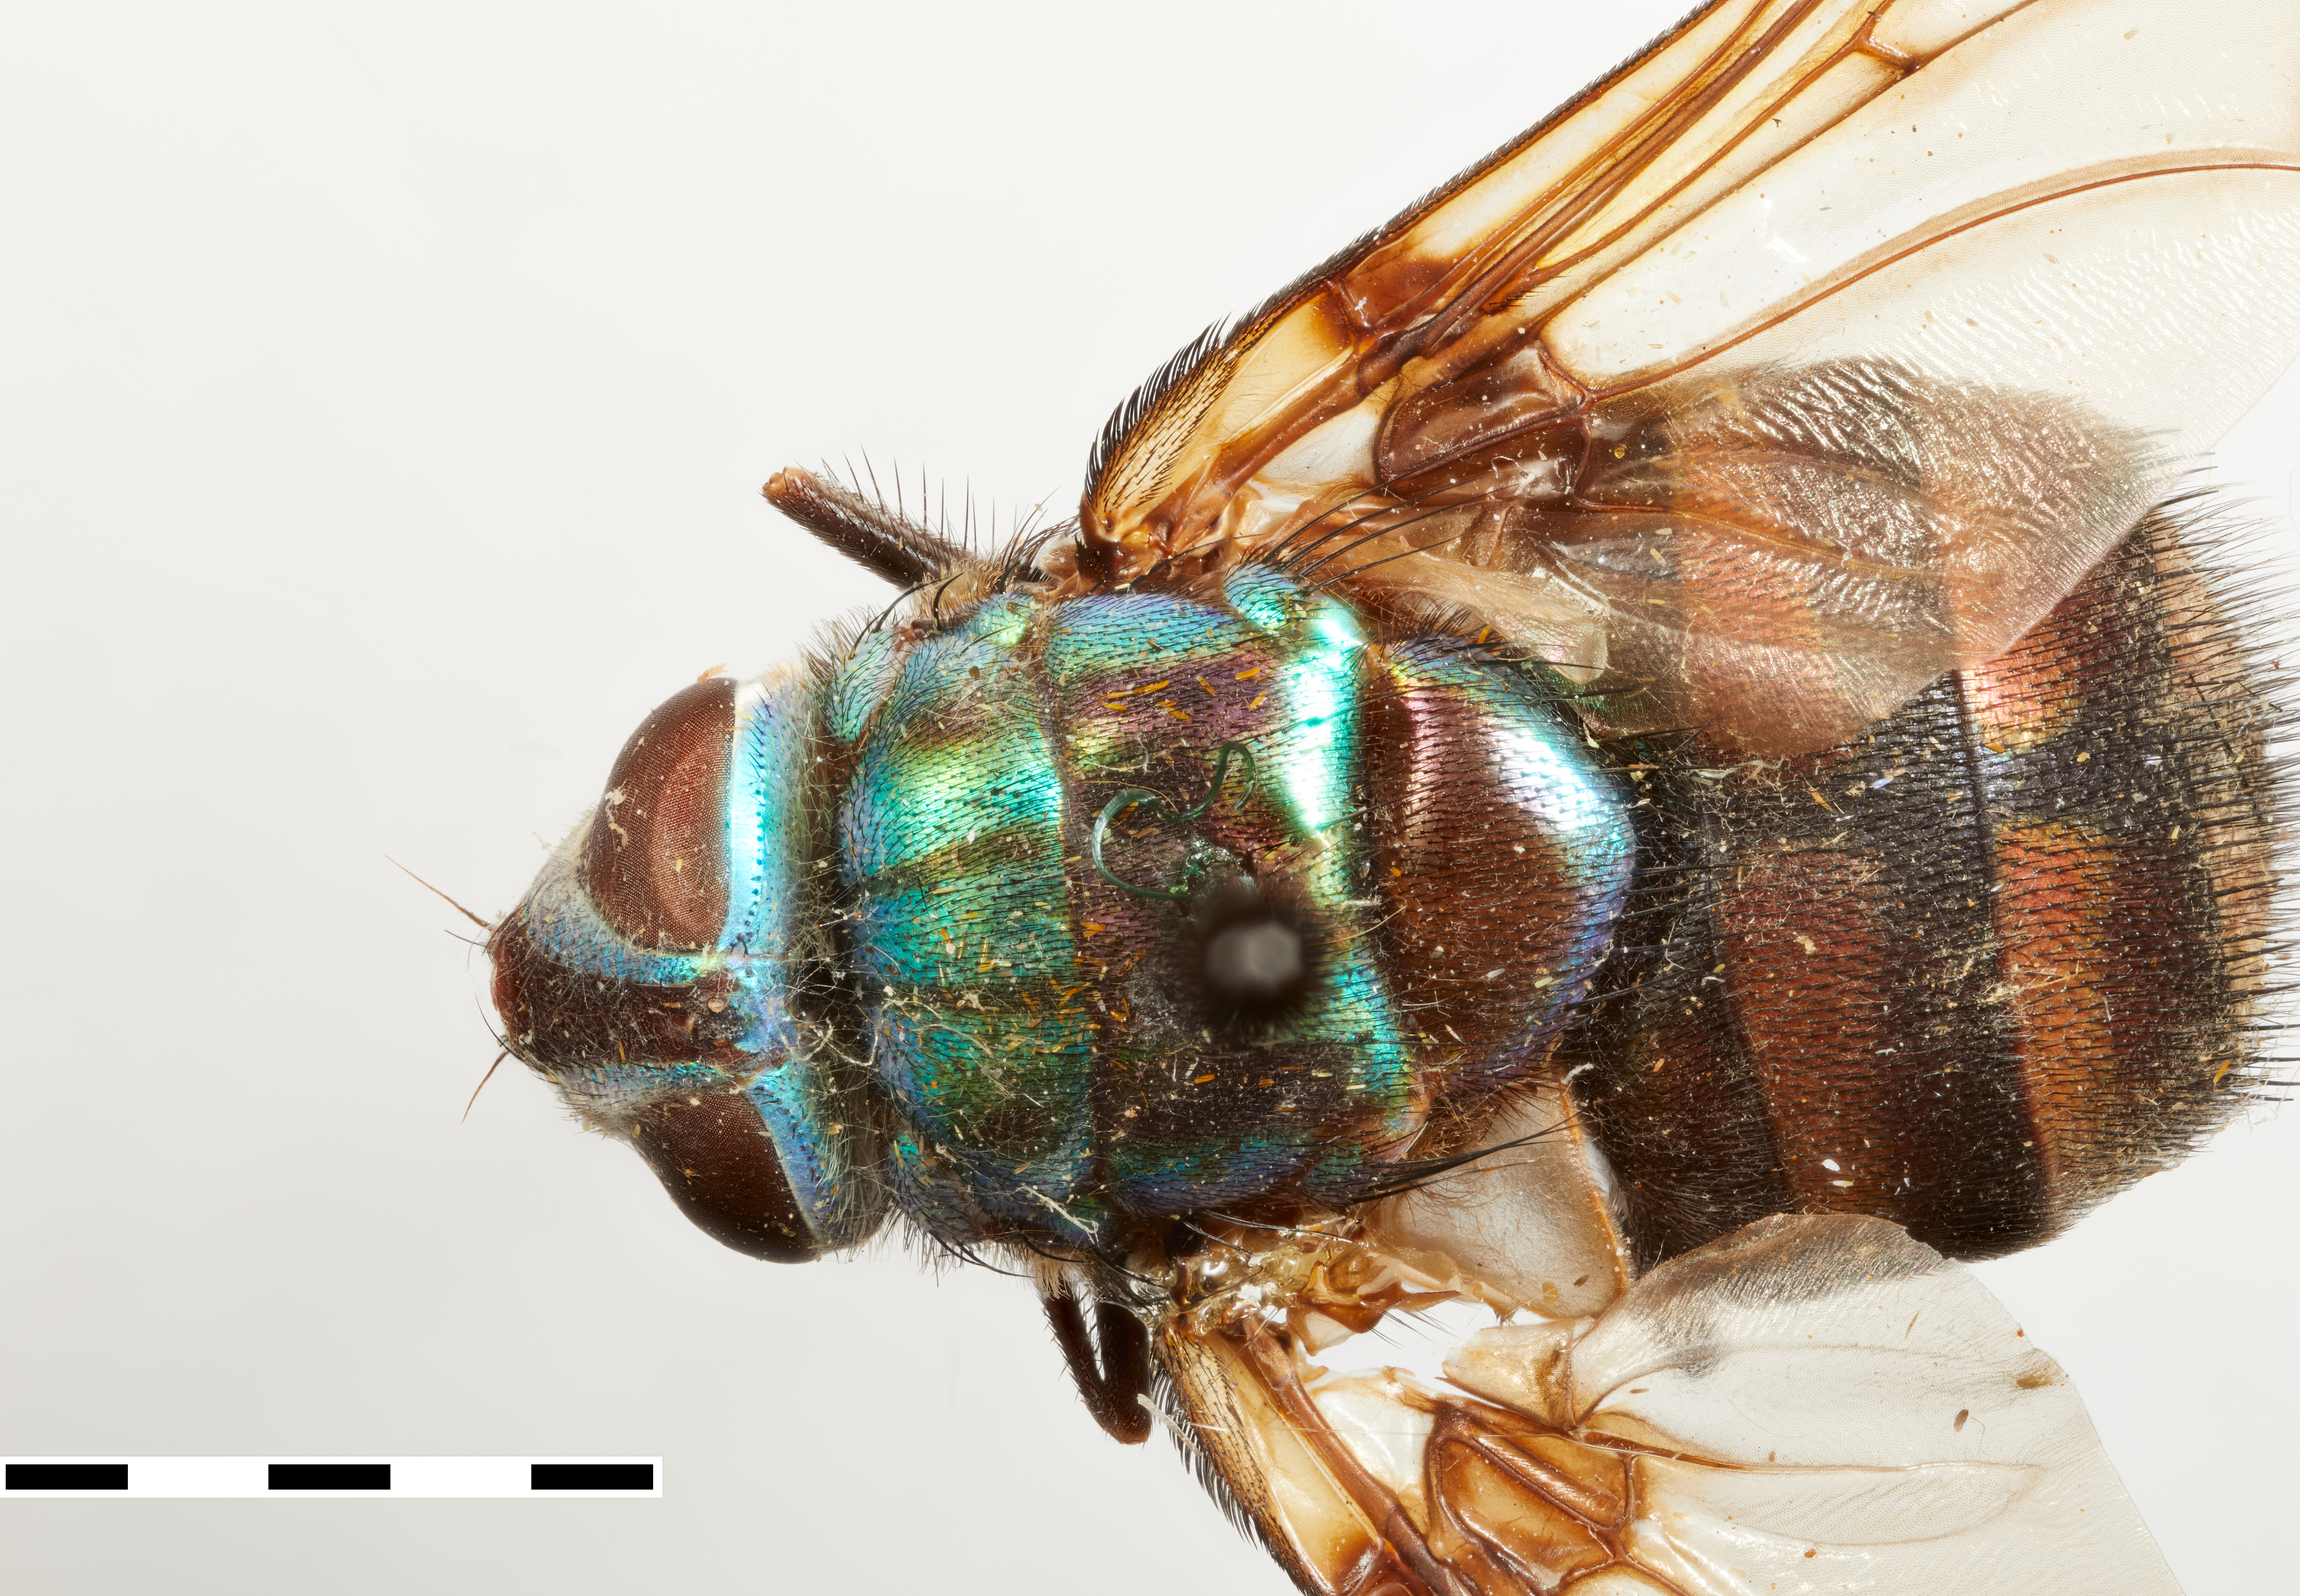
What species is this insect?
Philippoformosia splendida
